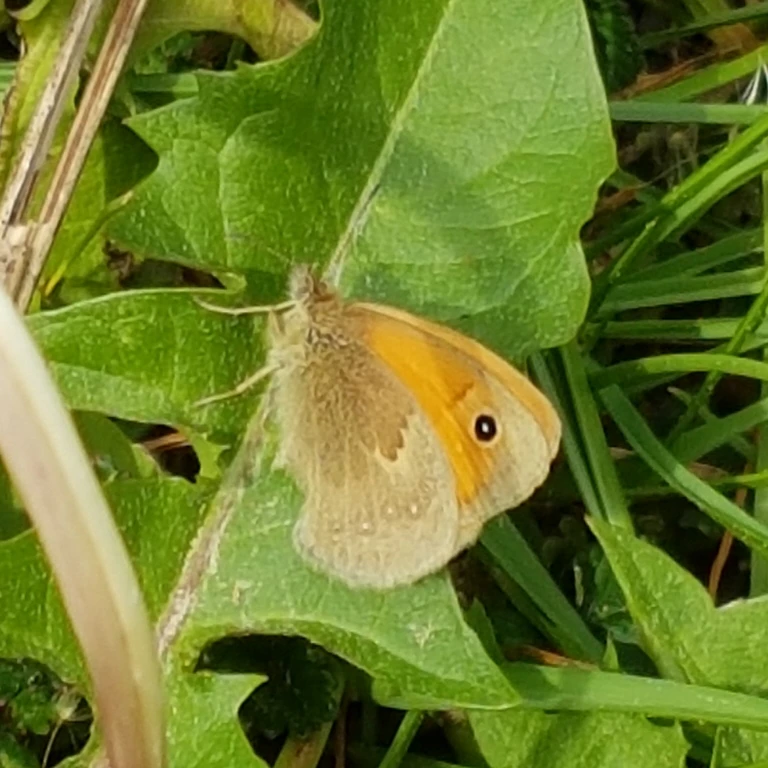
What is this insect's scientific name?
Coenonympha pamphilus
